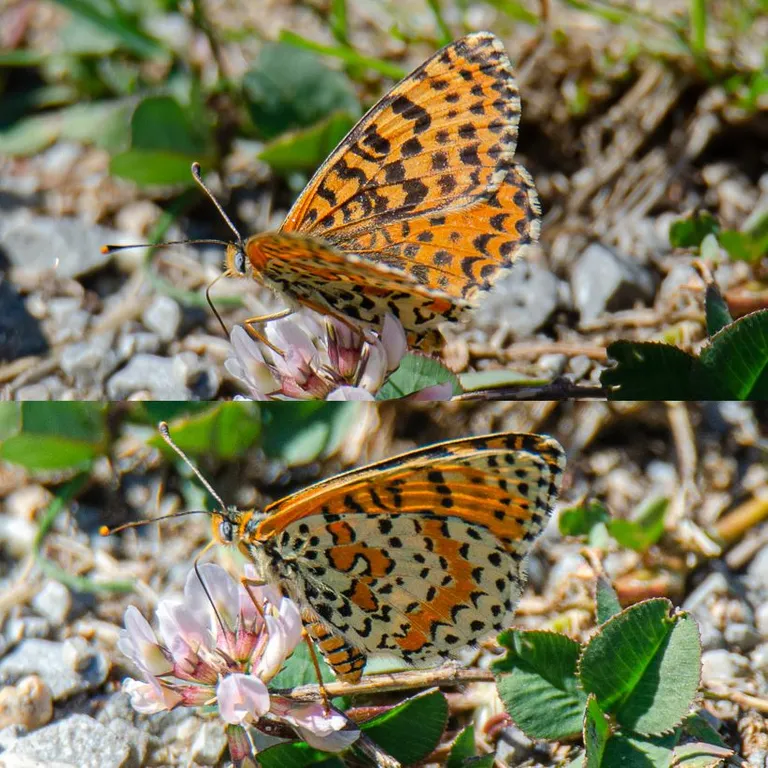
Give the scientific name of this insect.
Melitaea didyma
